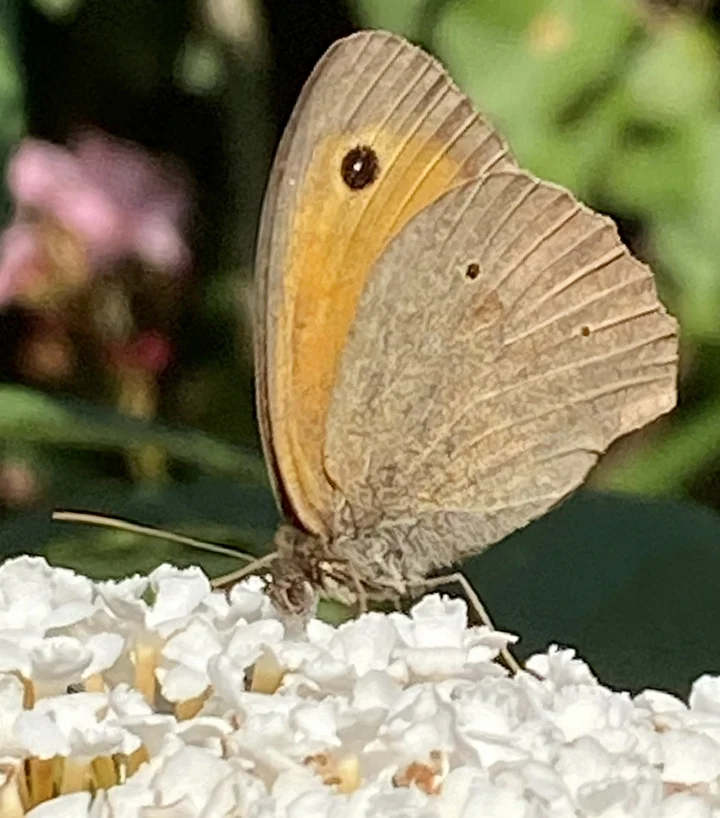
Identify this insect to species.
Maniola jurtina
